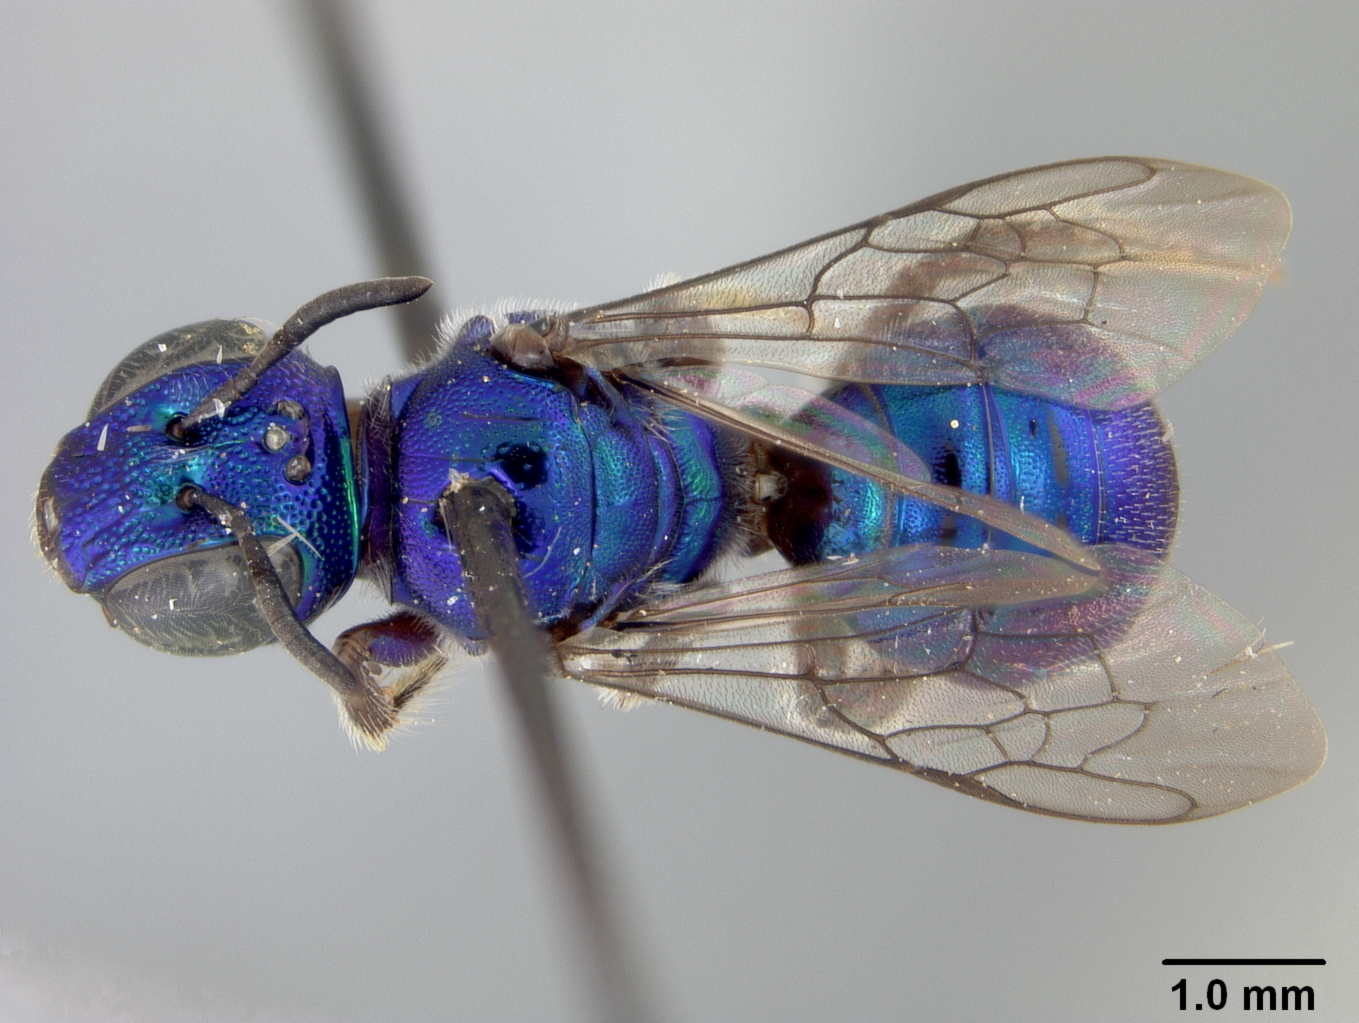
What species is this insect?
Ceratina regalimimus
